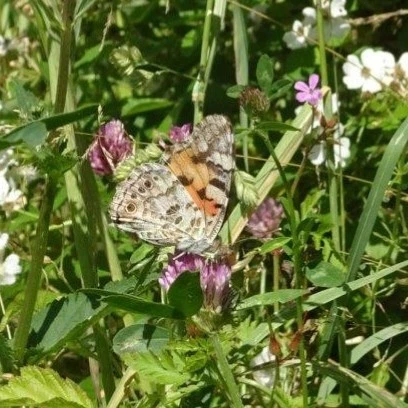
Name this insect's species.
Vanessa cardui
